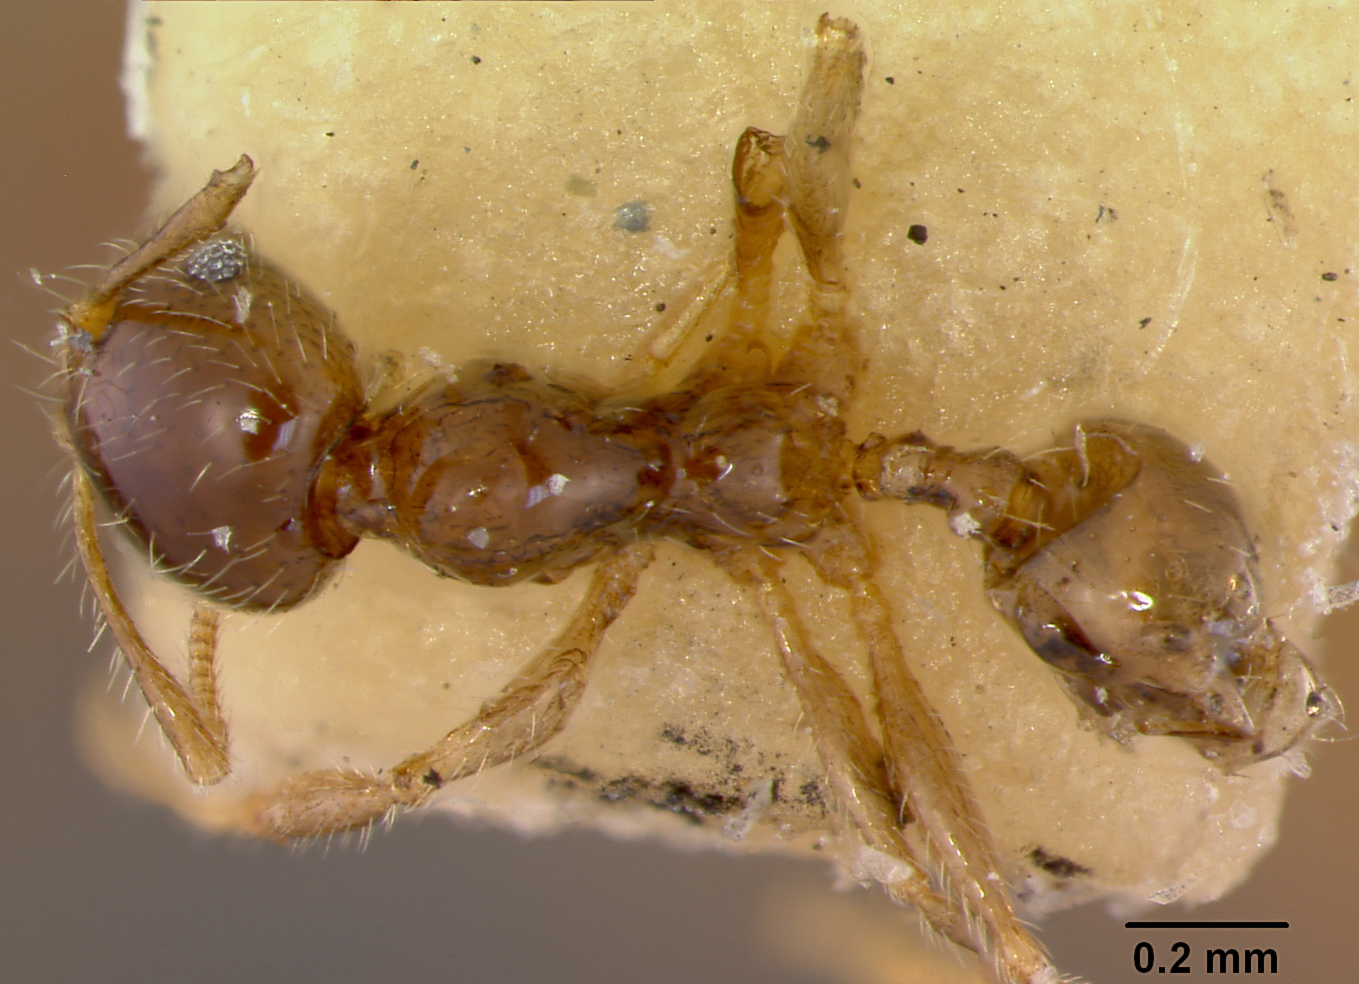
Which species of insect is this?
Pheidole hondurensis
